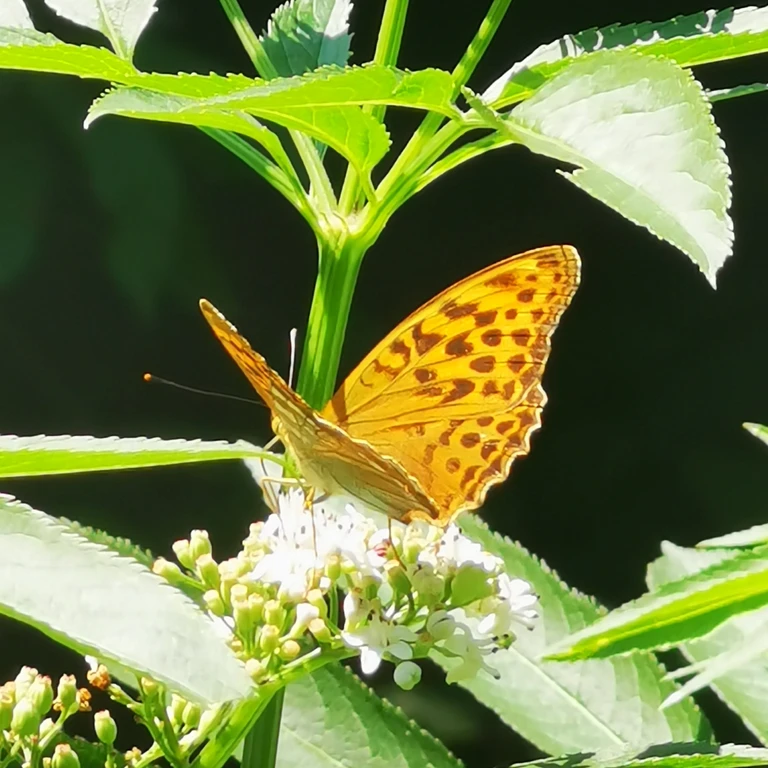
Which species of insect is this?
Argynnis paphia
